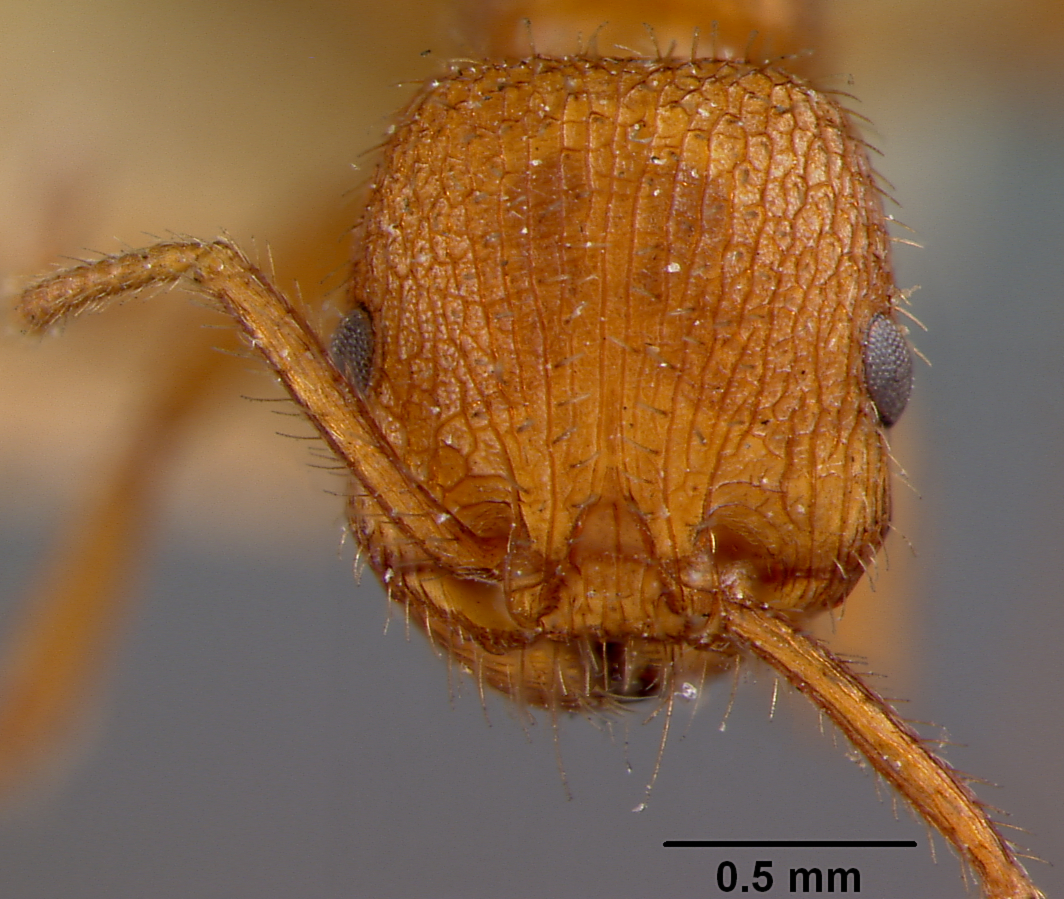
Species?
Pogonomyrmex naegelii
